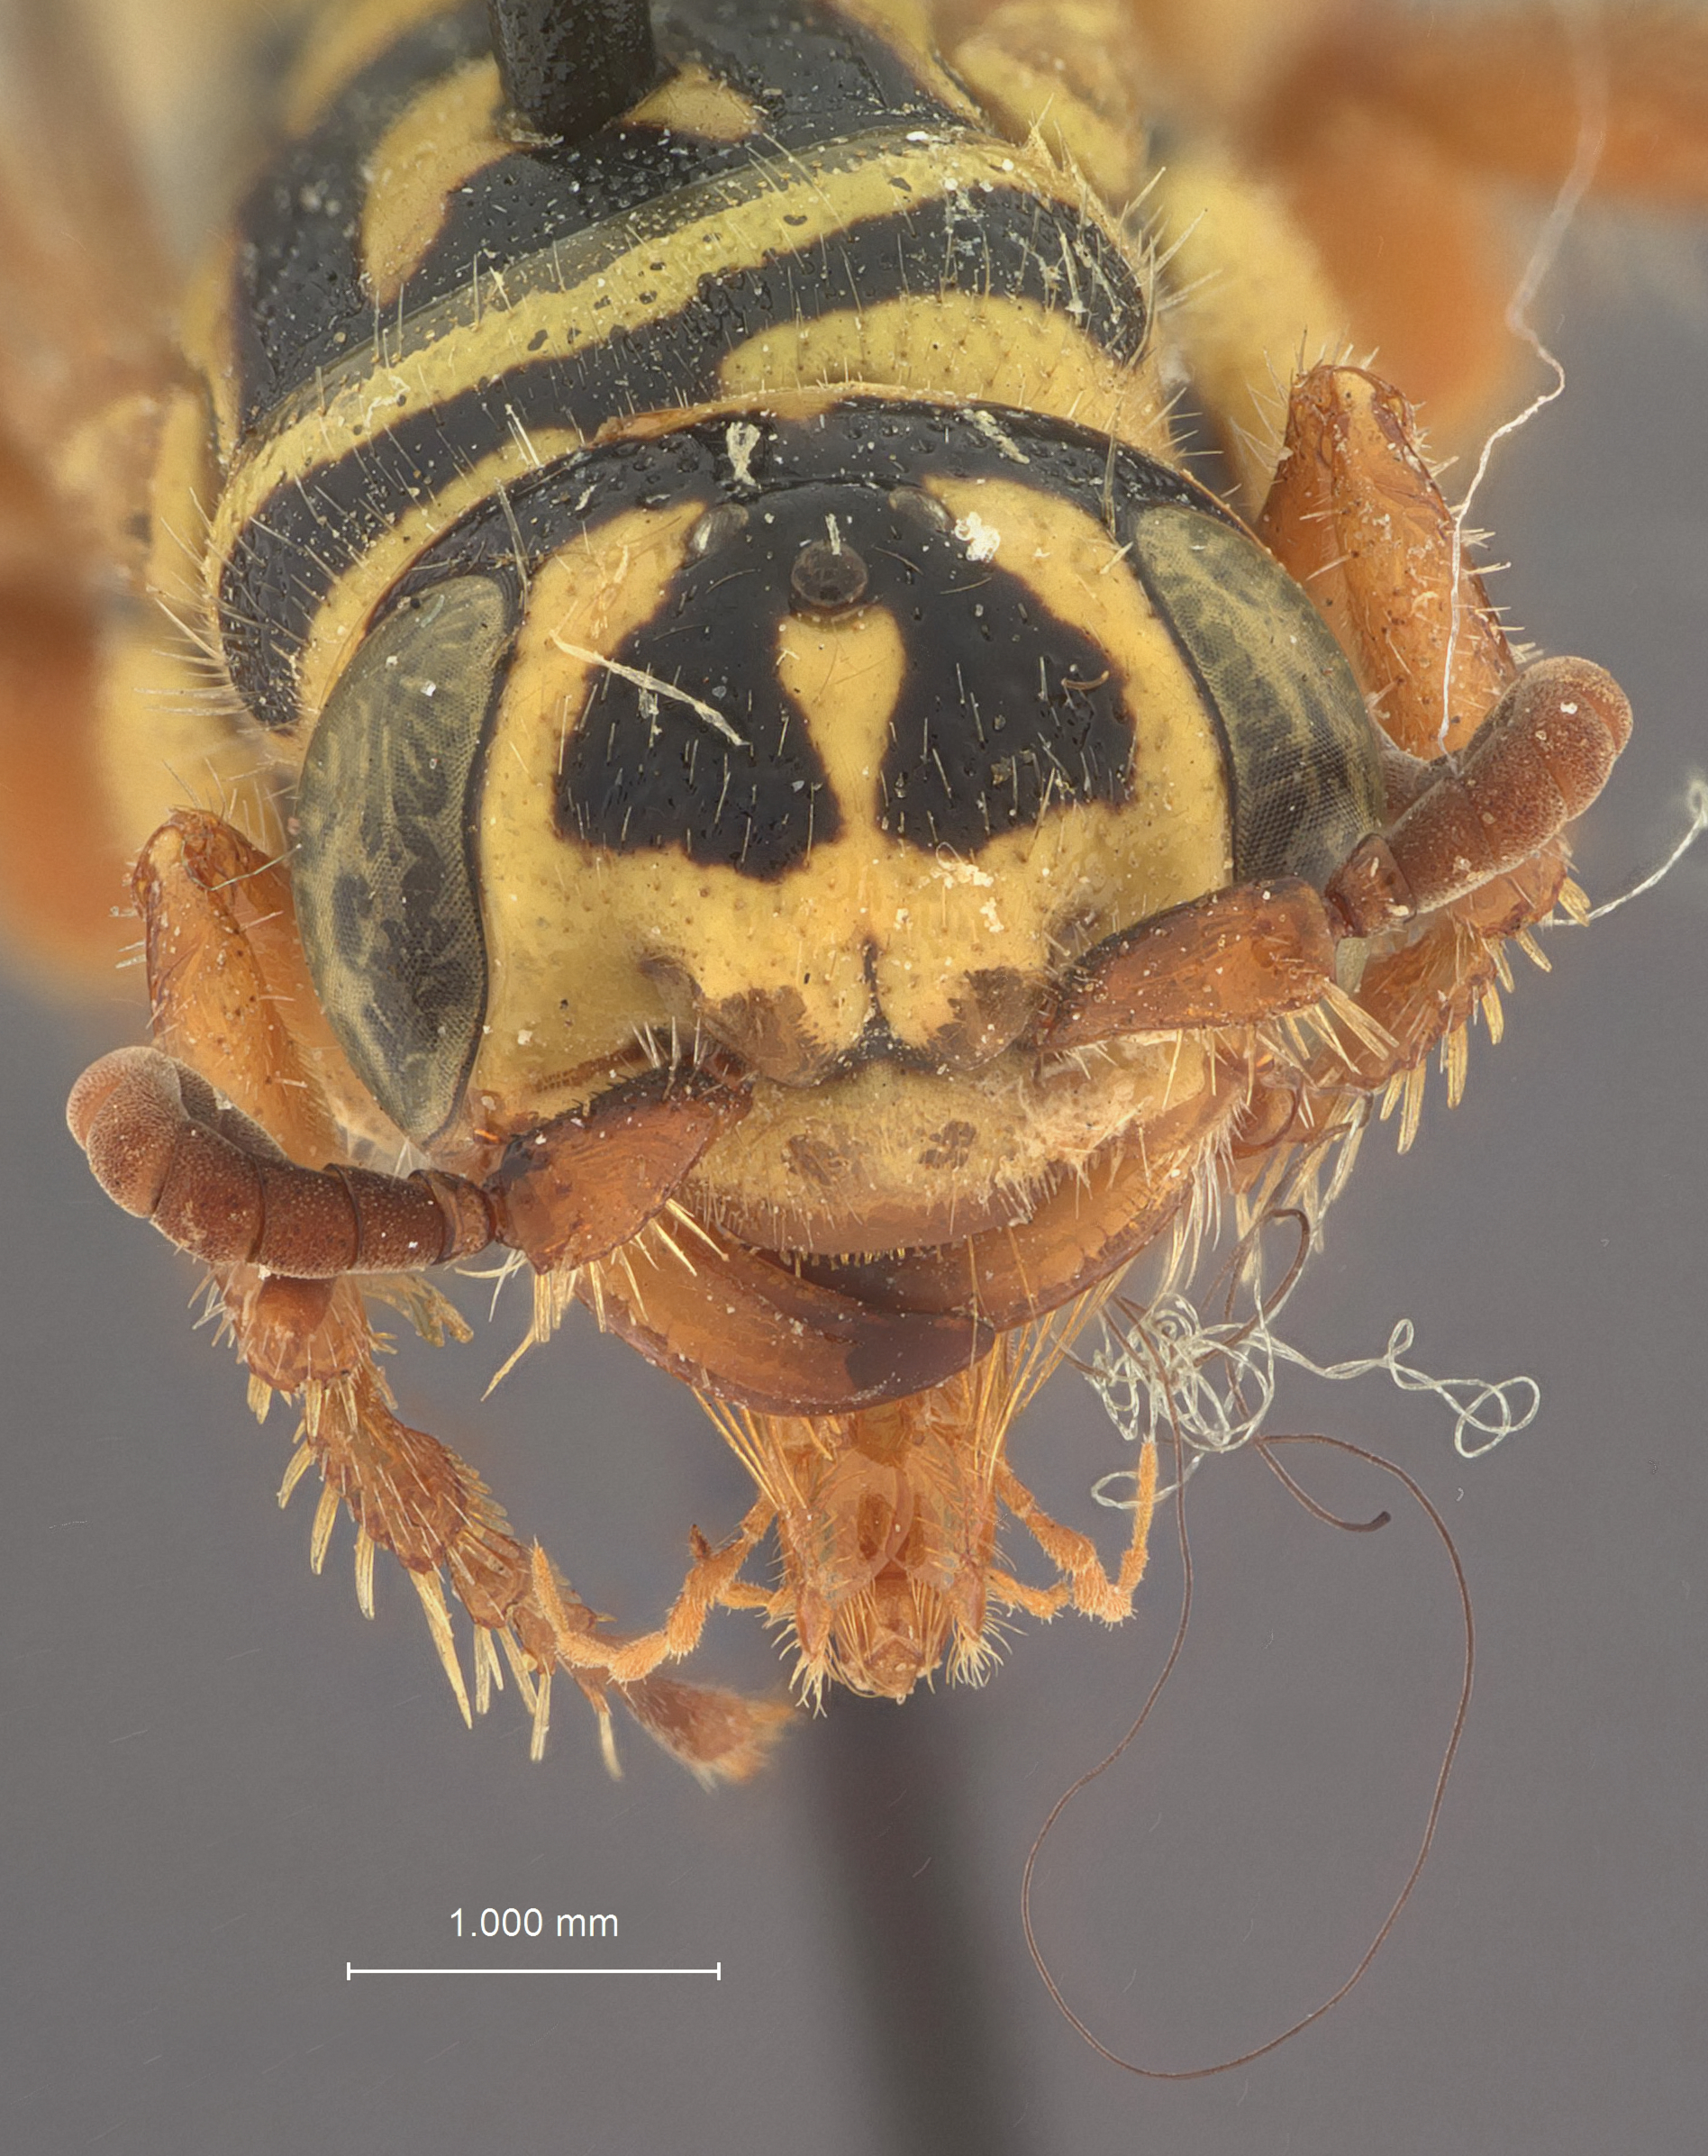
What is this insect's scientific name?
Myzina sulphurea
